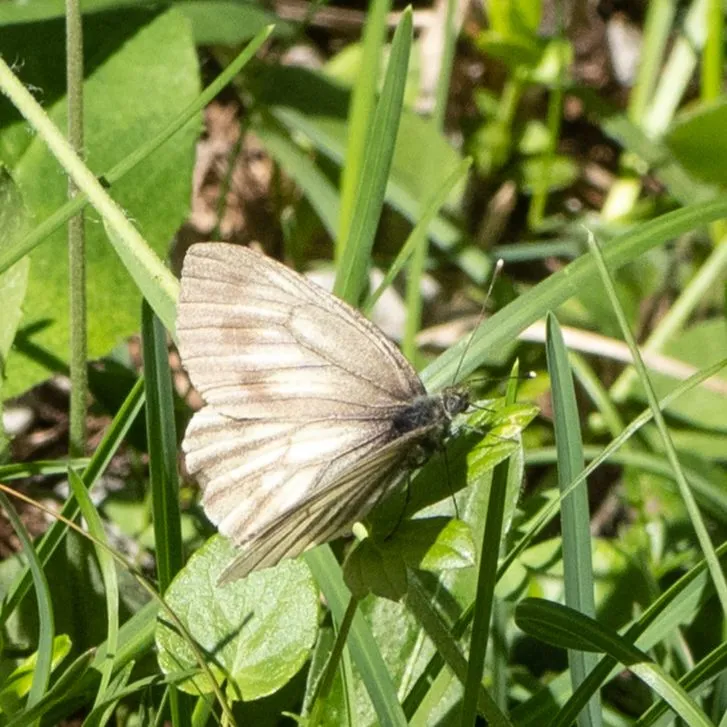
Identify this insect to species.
Pieris bryoniae
